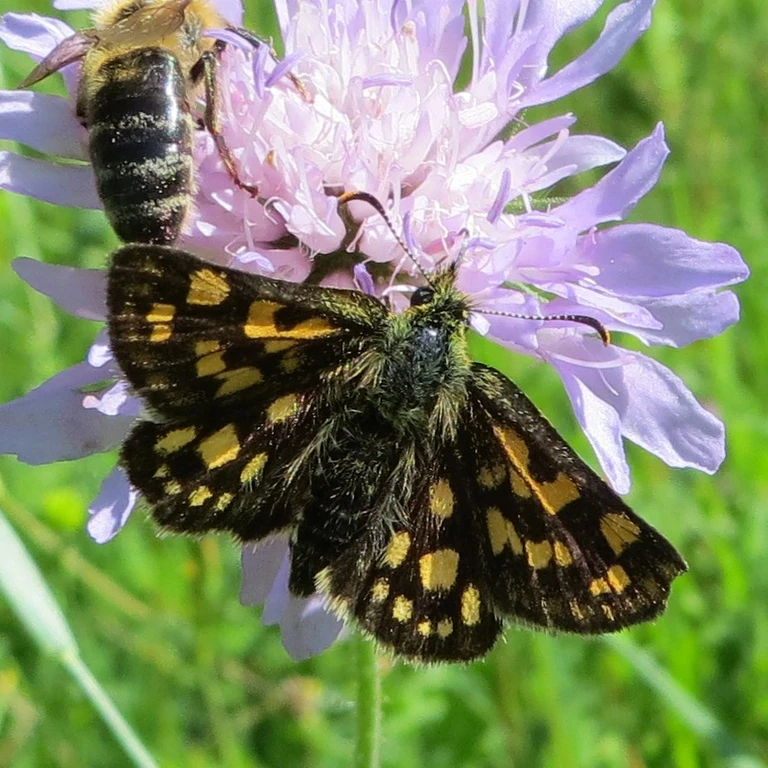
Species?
Carterocephalus palaemon
